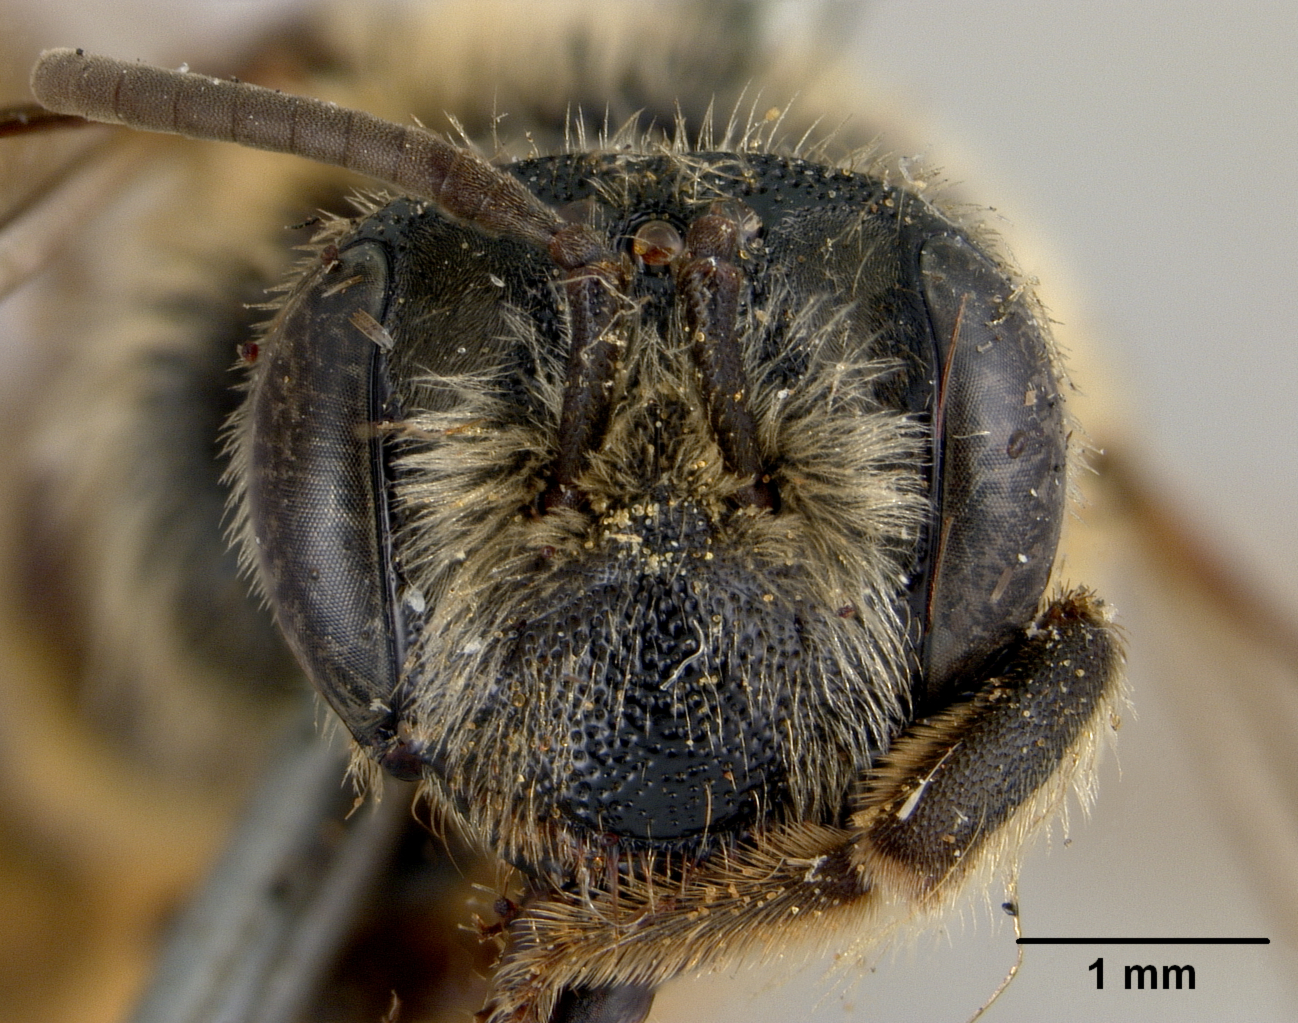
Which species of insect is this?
Andrena grandior
